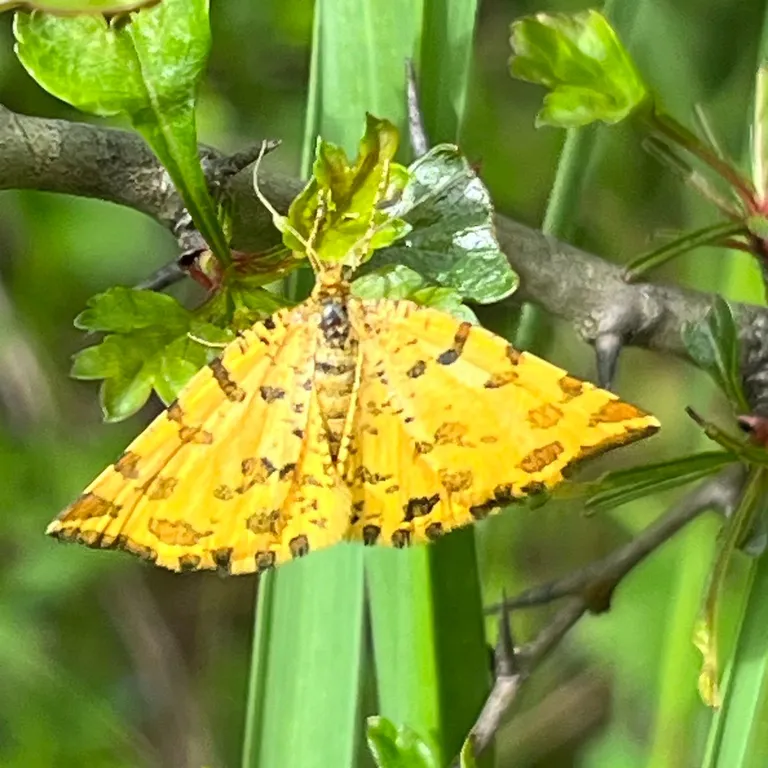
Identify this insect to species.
Pseudopanthera macularia
